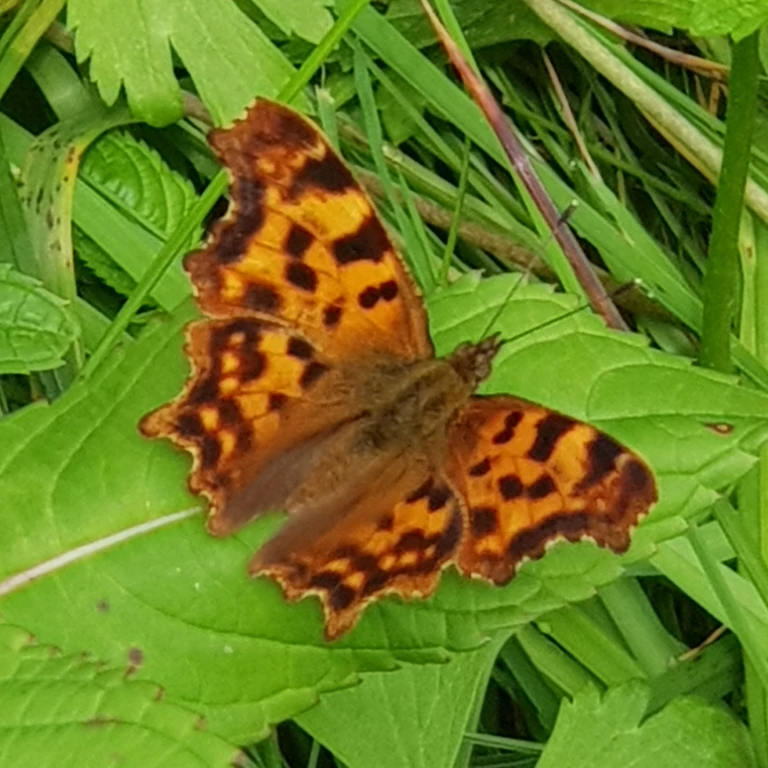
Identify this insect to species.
Polygonia c-album
